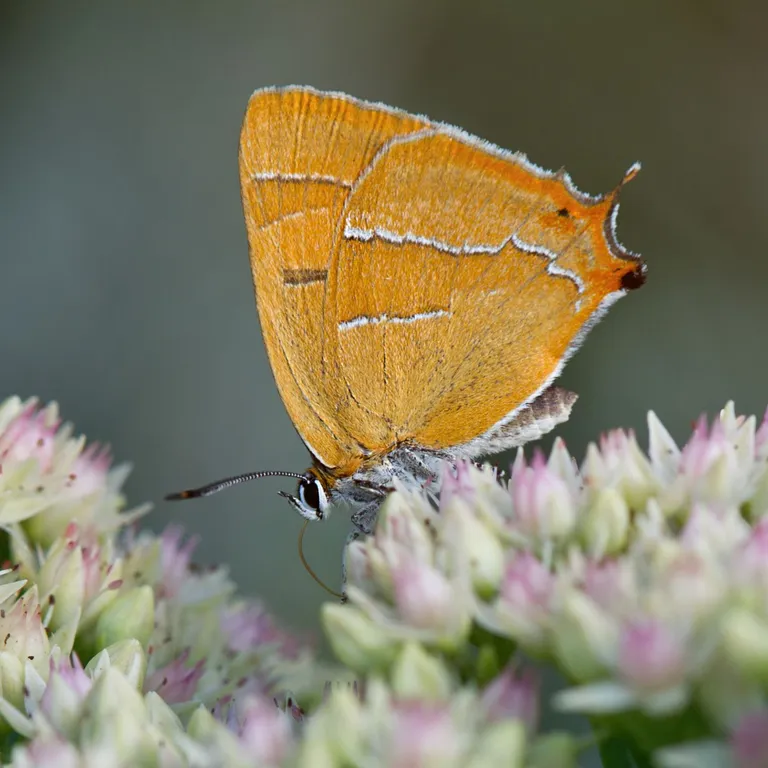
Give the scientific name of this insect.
Thecla betulae
